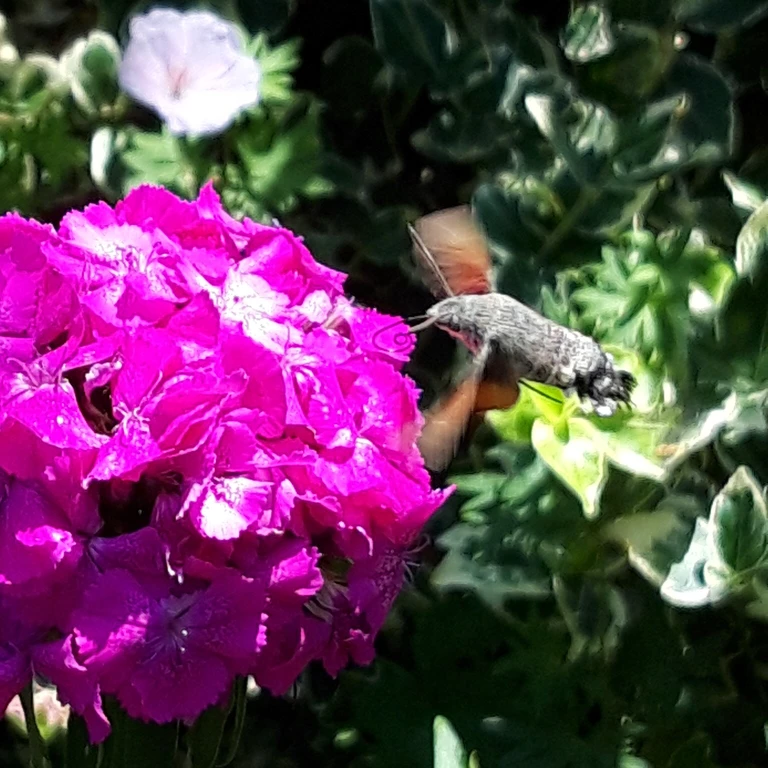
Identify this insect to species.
Macroglossum stellatarum
